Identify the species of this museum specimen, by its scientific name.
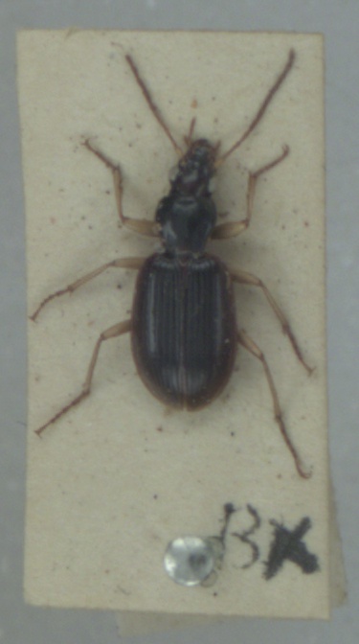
Paranchus albipes
